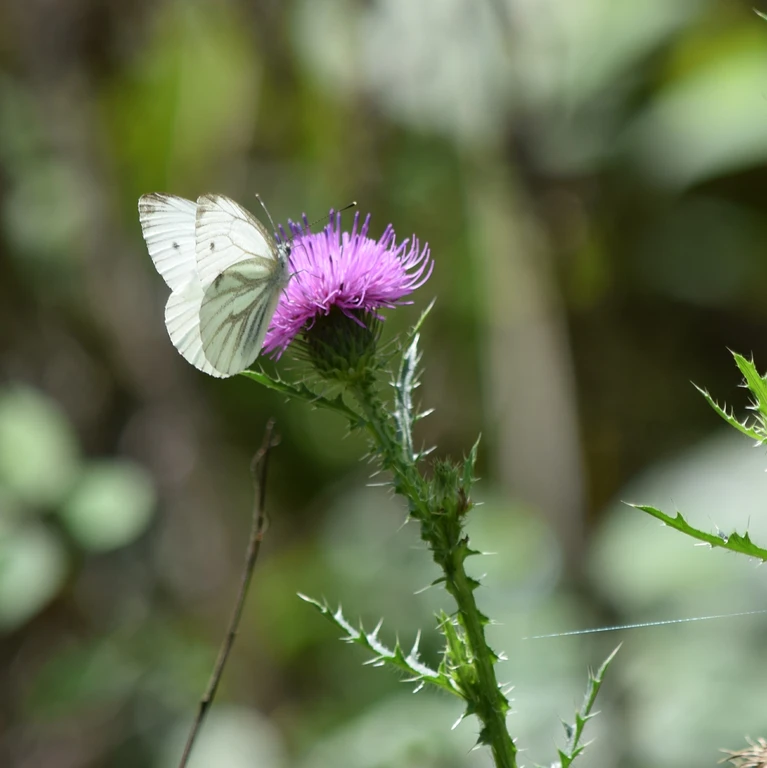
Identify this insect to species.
Pieris napi
